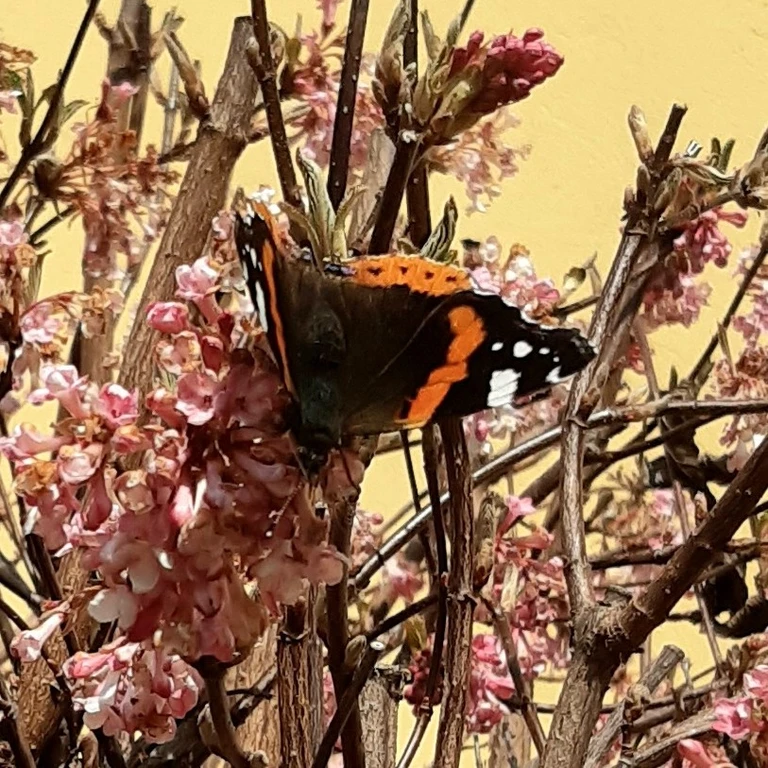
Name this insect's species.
Vanessa atalanta
